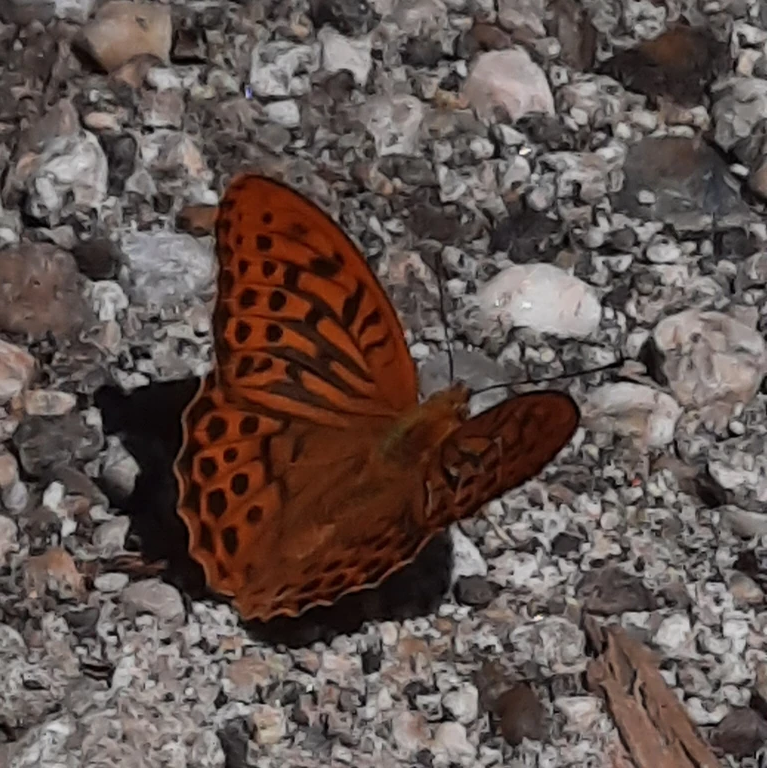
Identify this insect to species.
Argynnis paphia
